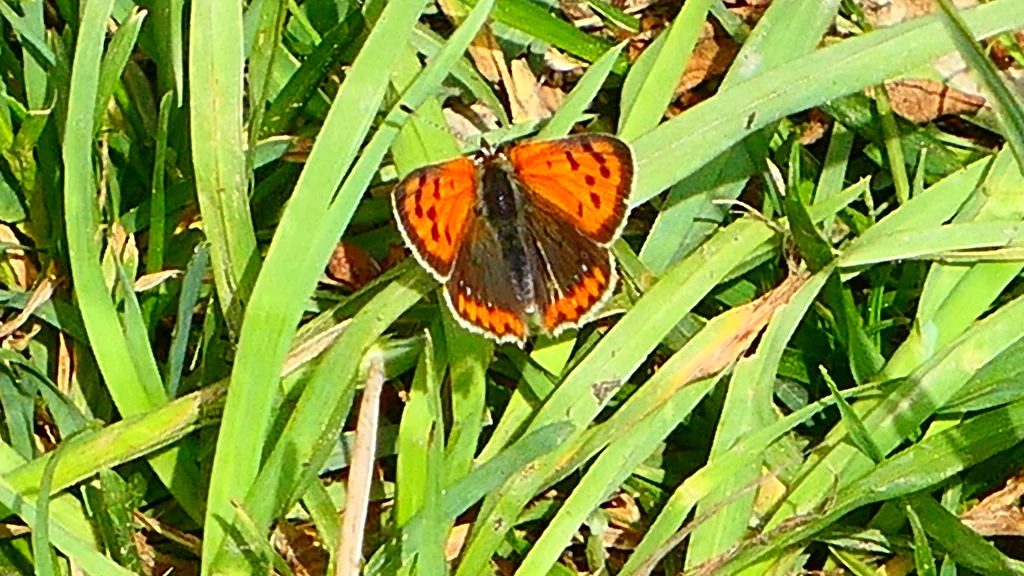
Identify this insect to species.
Lycaena phlaeas
